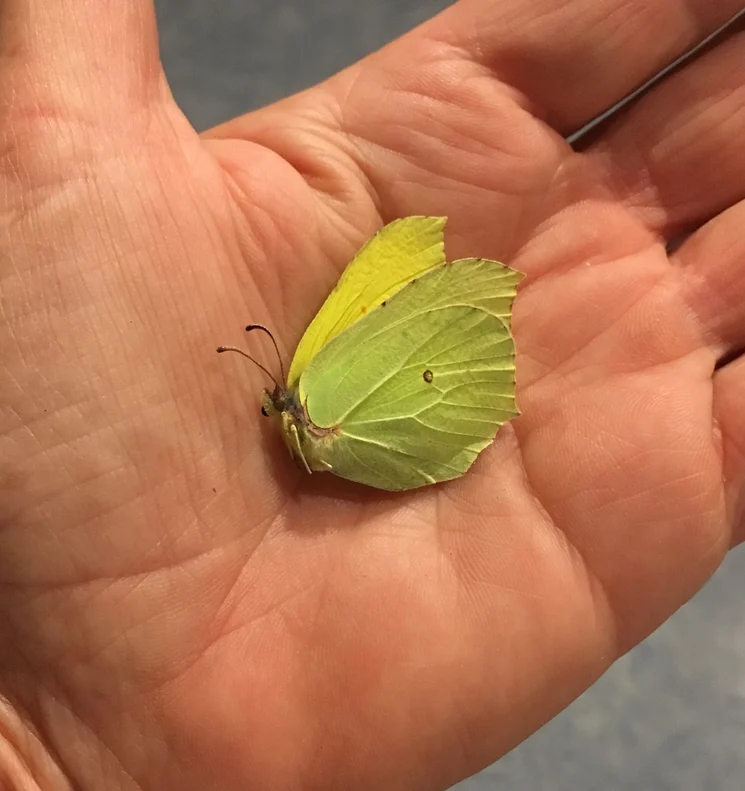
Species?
Gonepteryx rhamni
